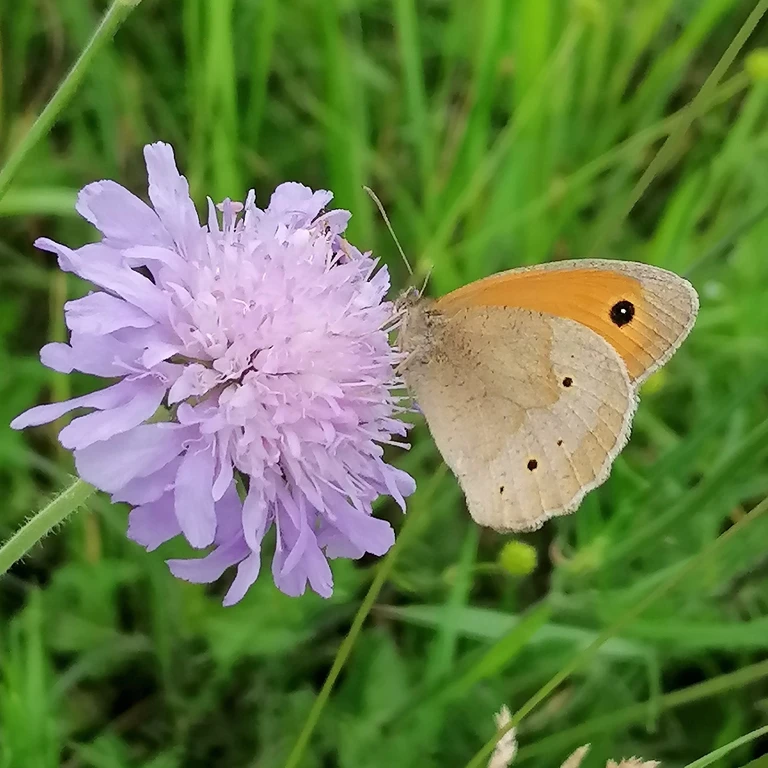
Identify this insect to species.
Maniola jurtina
